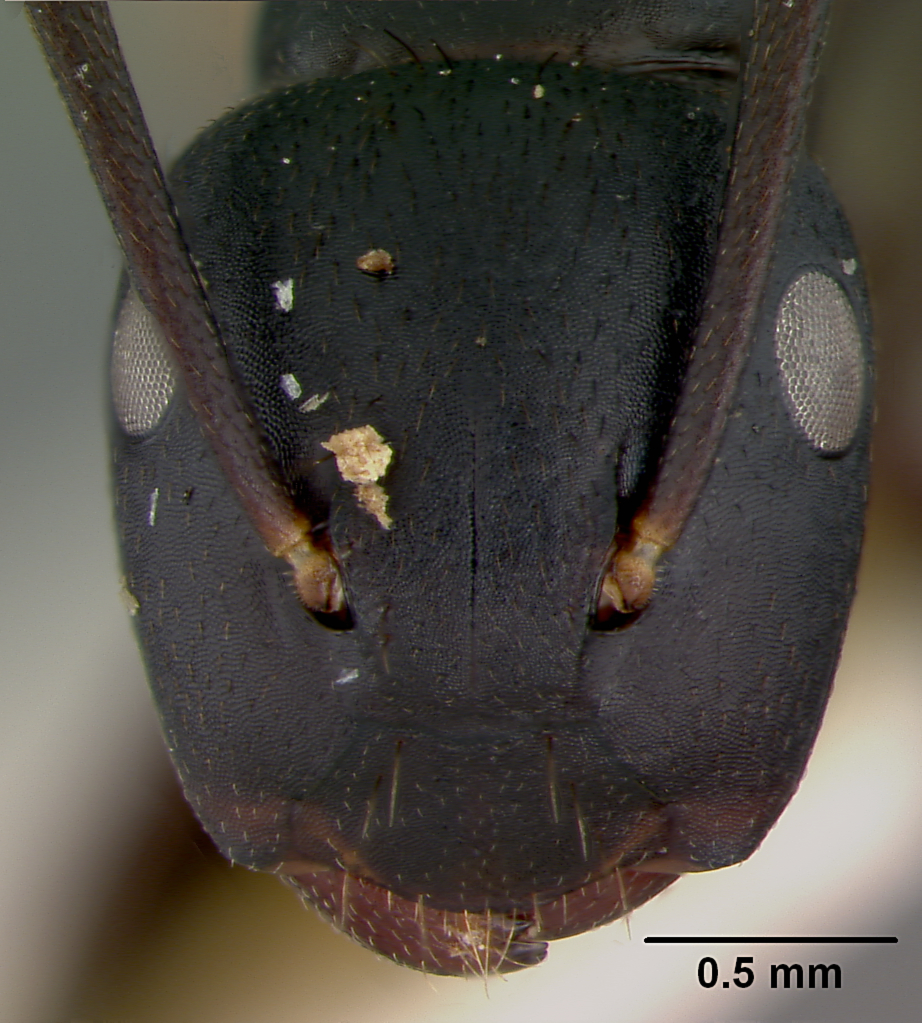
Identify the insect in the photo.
Camponotus maafui
